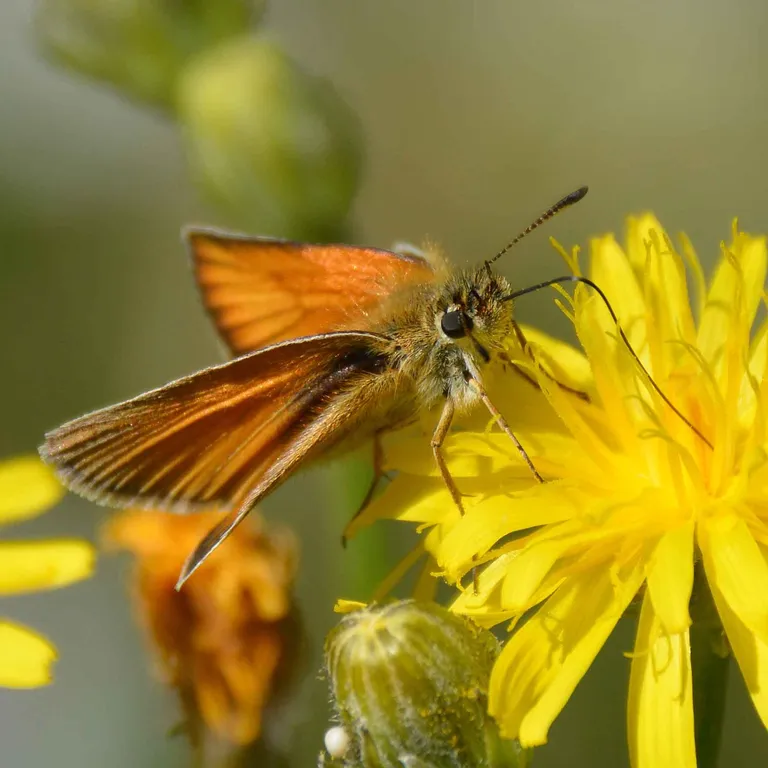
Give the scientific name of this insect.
Thymelicus lineola
